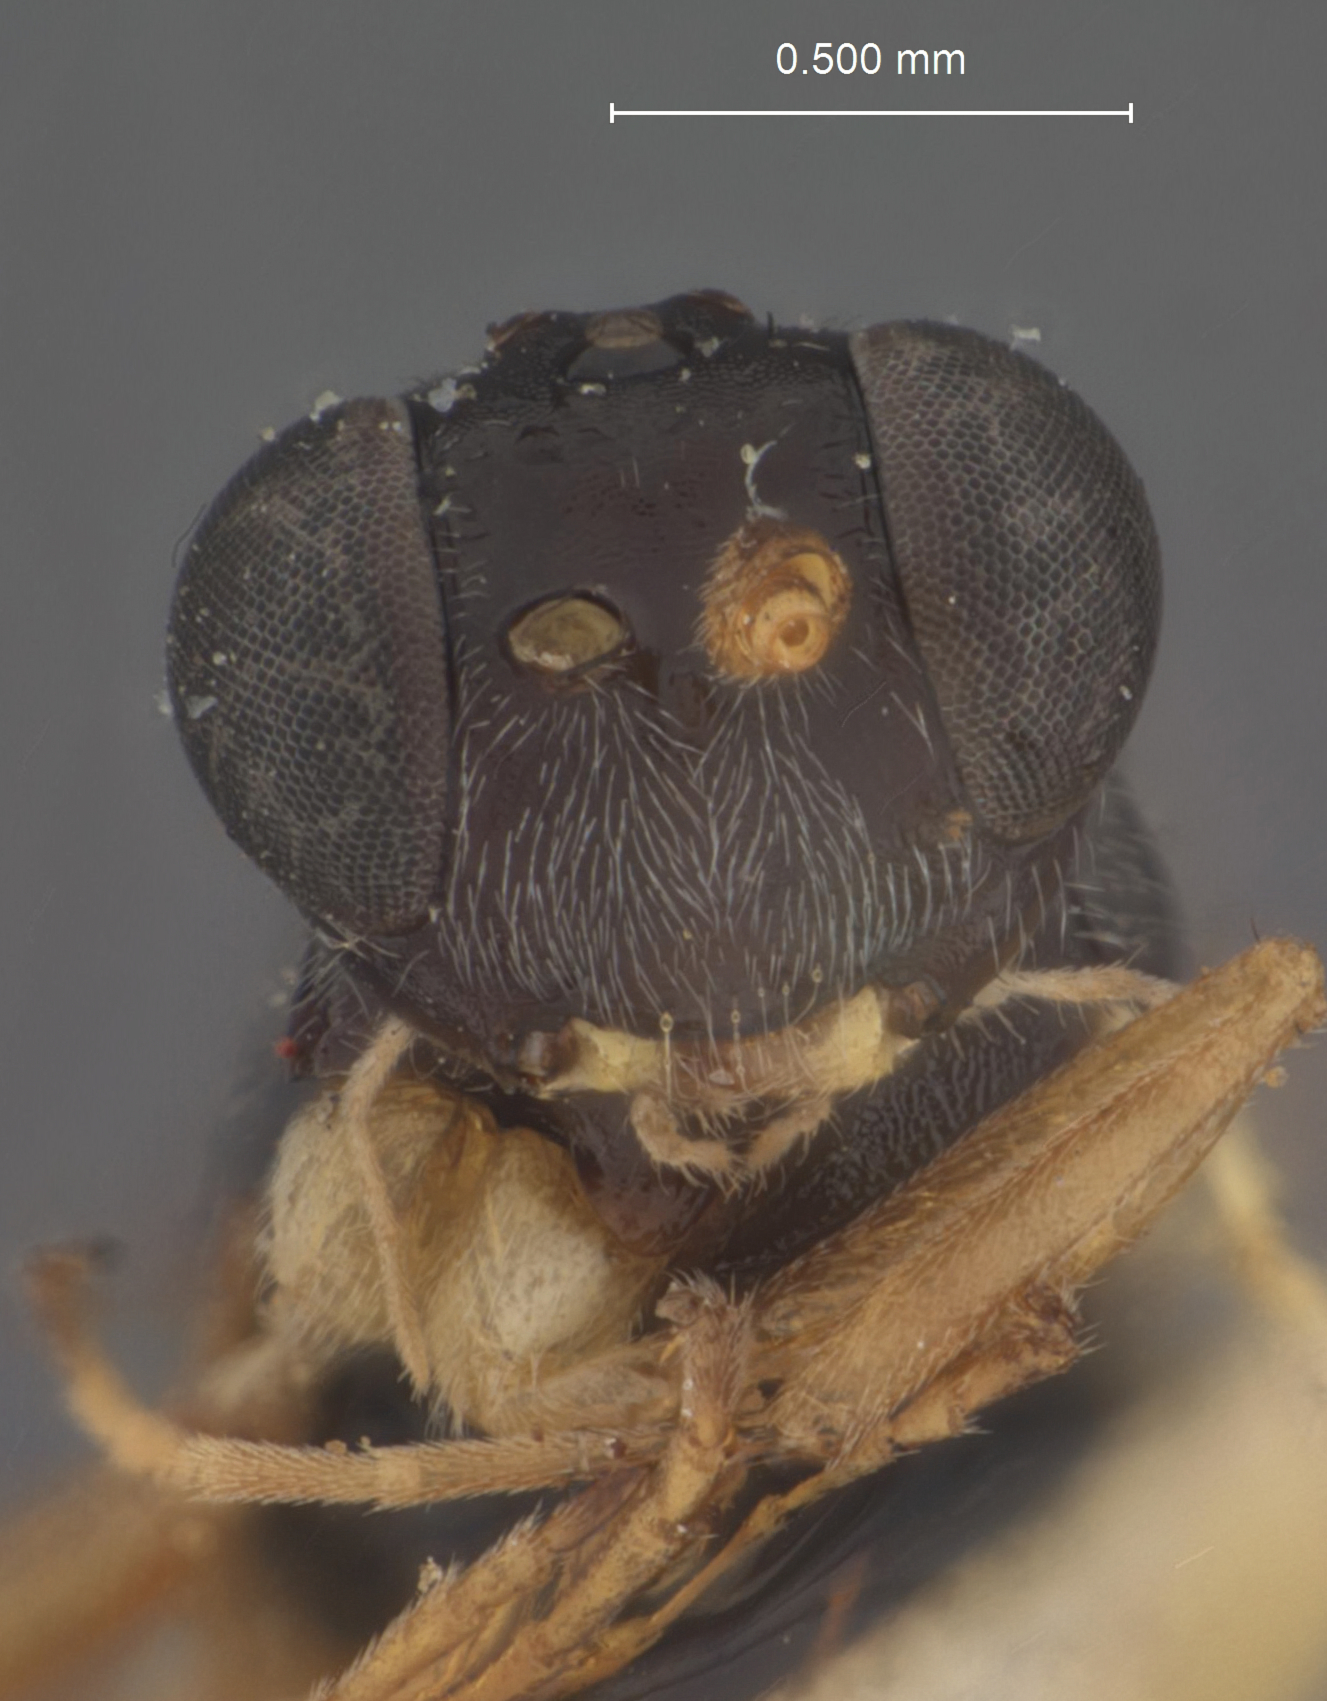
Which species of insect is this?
Hemiteles lycaenae
